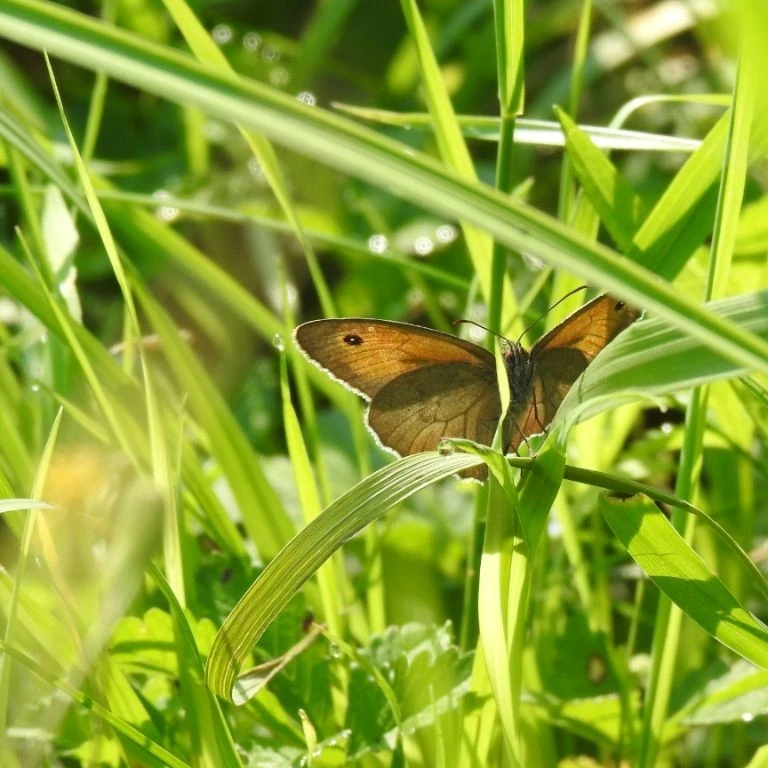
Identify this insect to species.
Maniola jurtina
